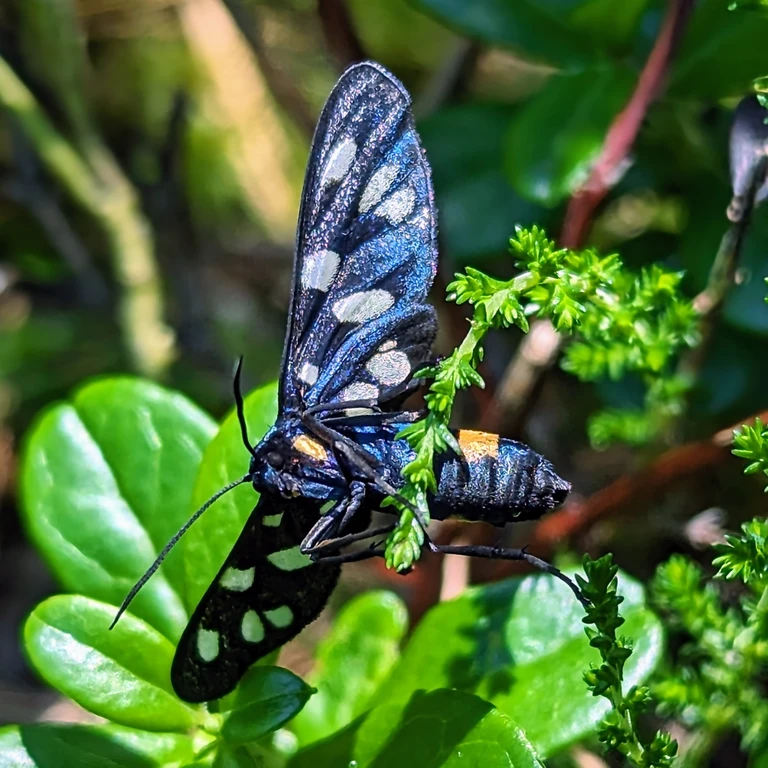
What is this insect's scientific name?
Amata phegea
